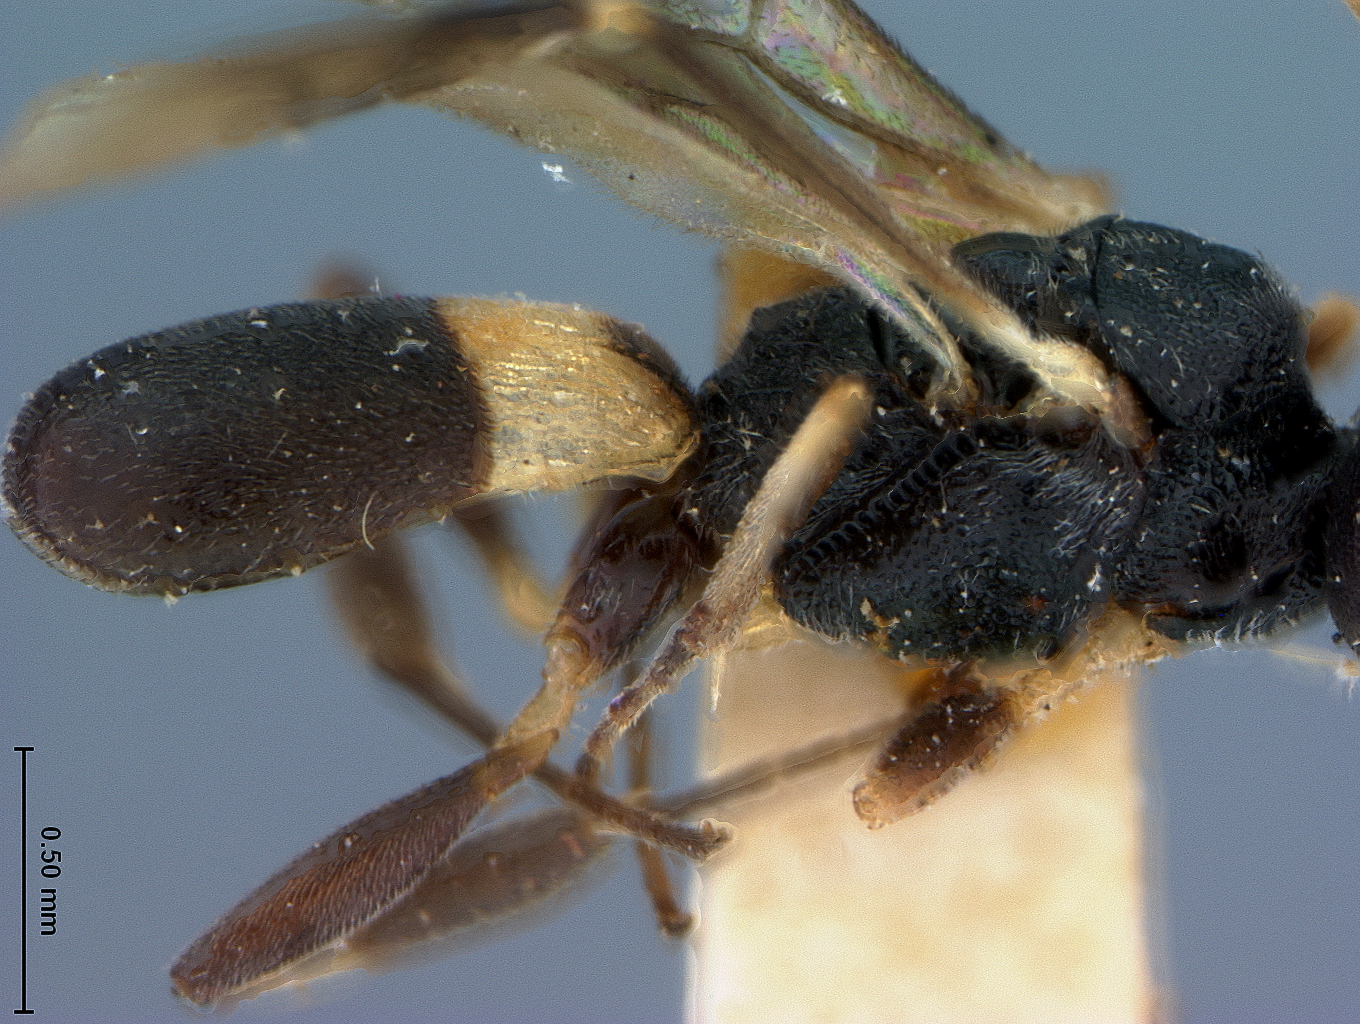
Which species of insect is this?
Ascogaster cinctus
